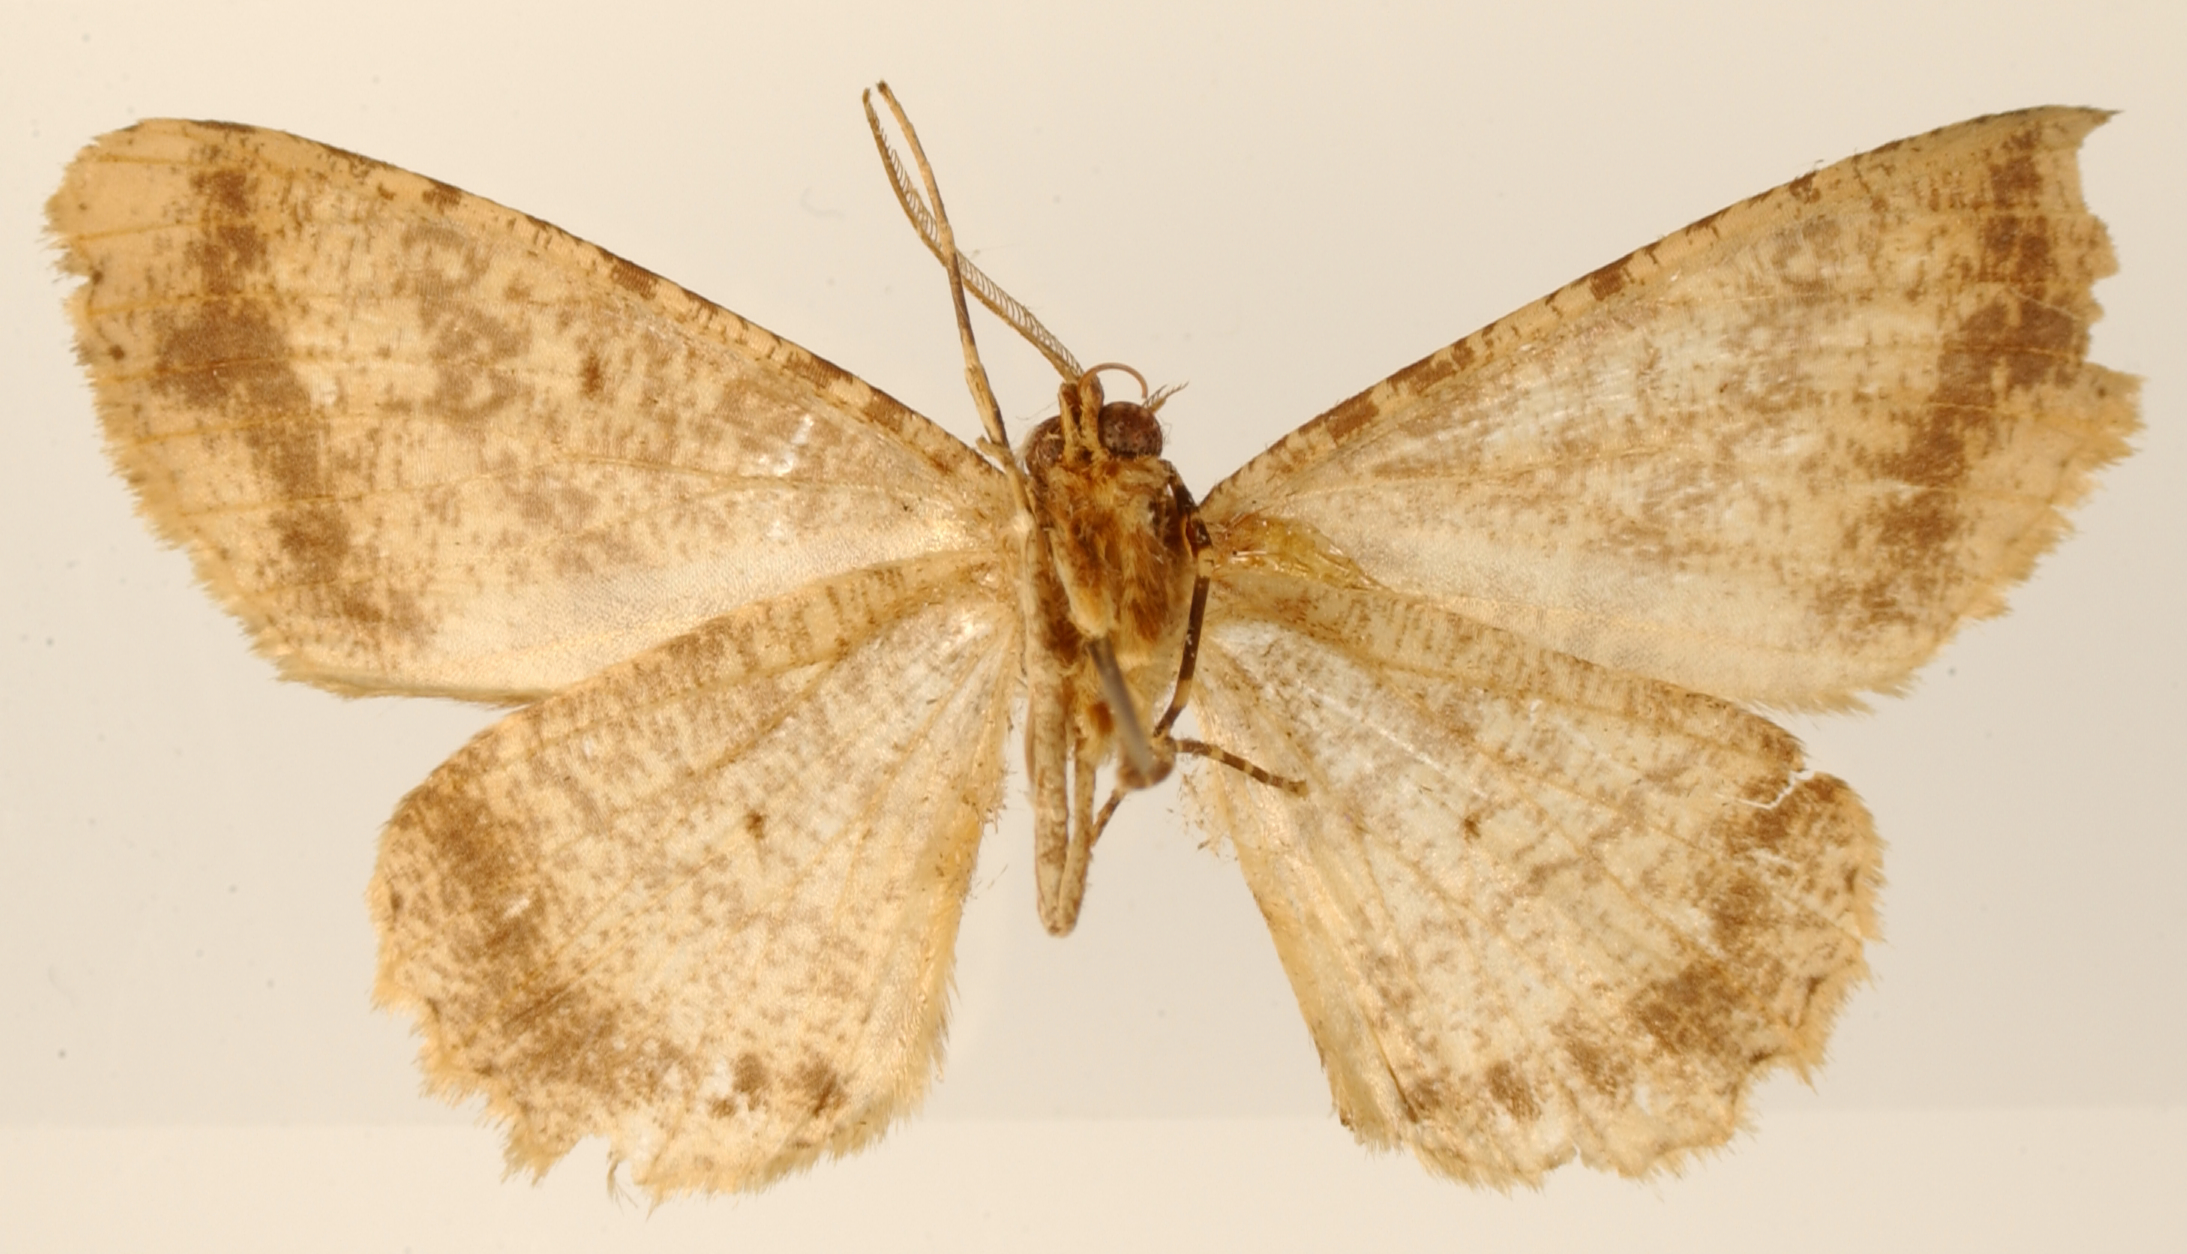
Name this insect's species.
Melanolophia rima
